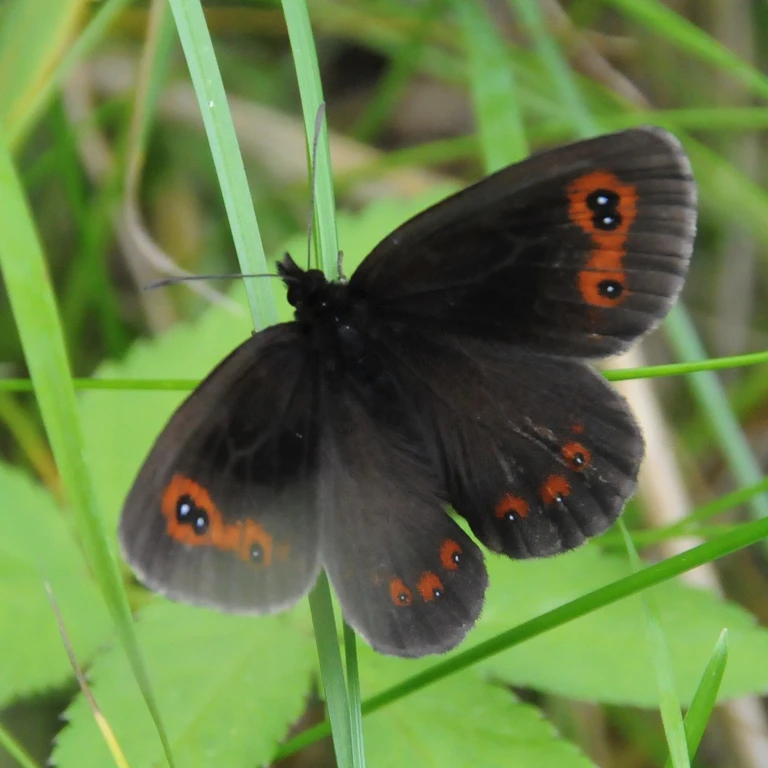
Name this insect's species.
Erebia aethiops
